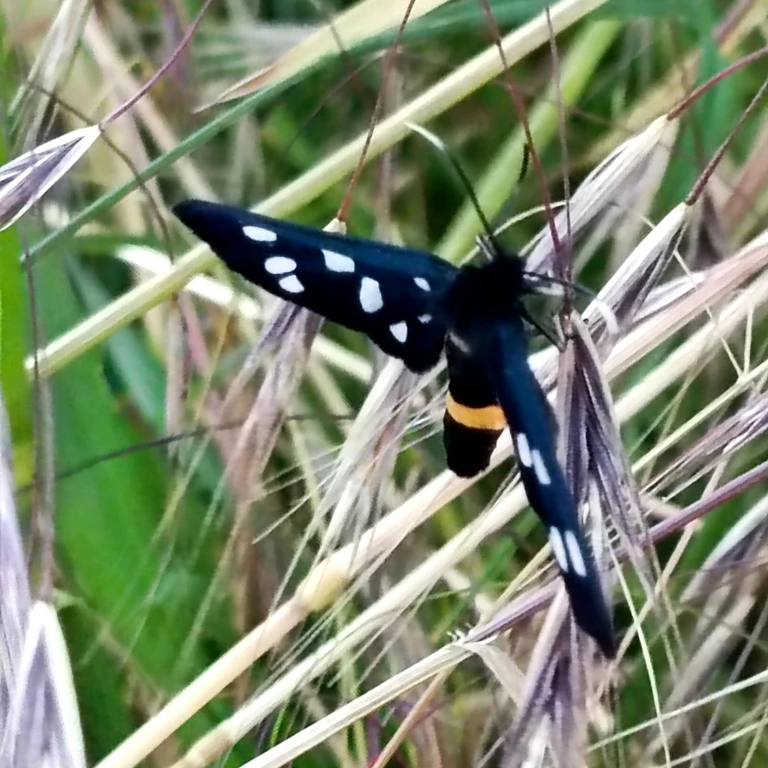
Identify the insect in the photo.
Amata phegea
